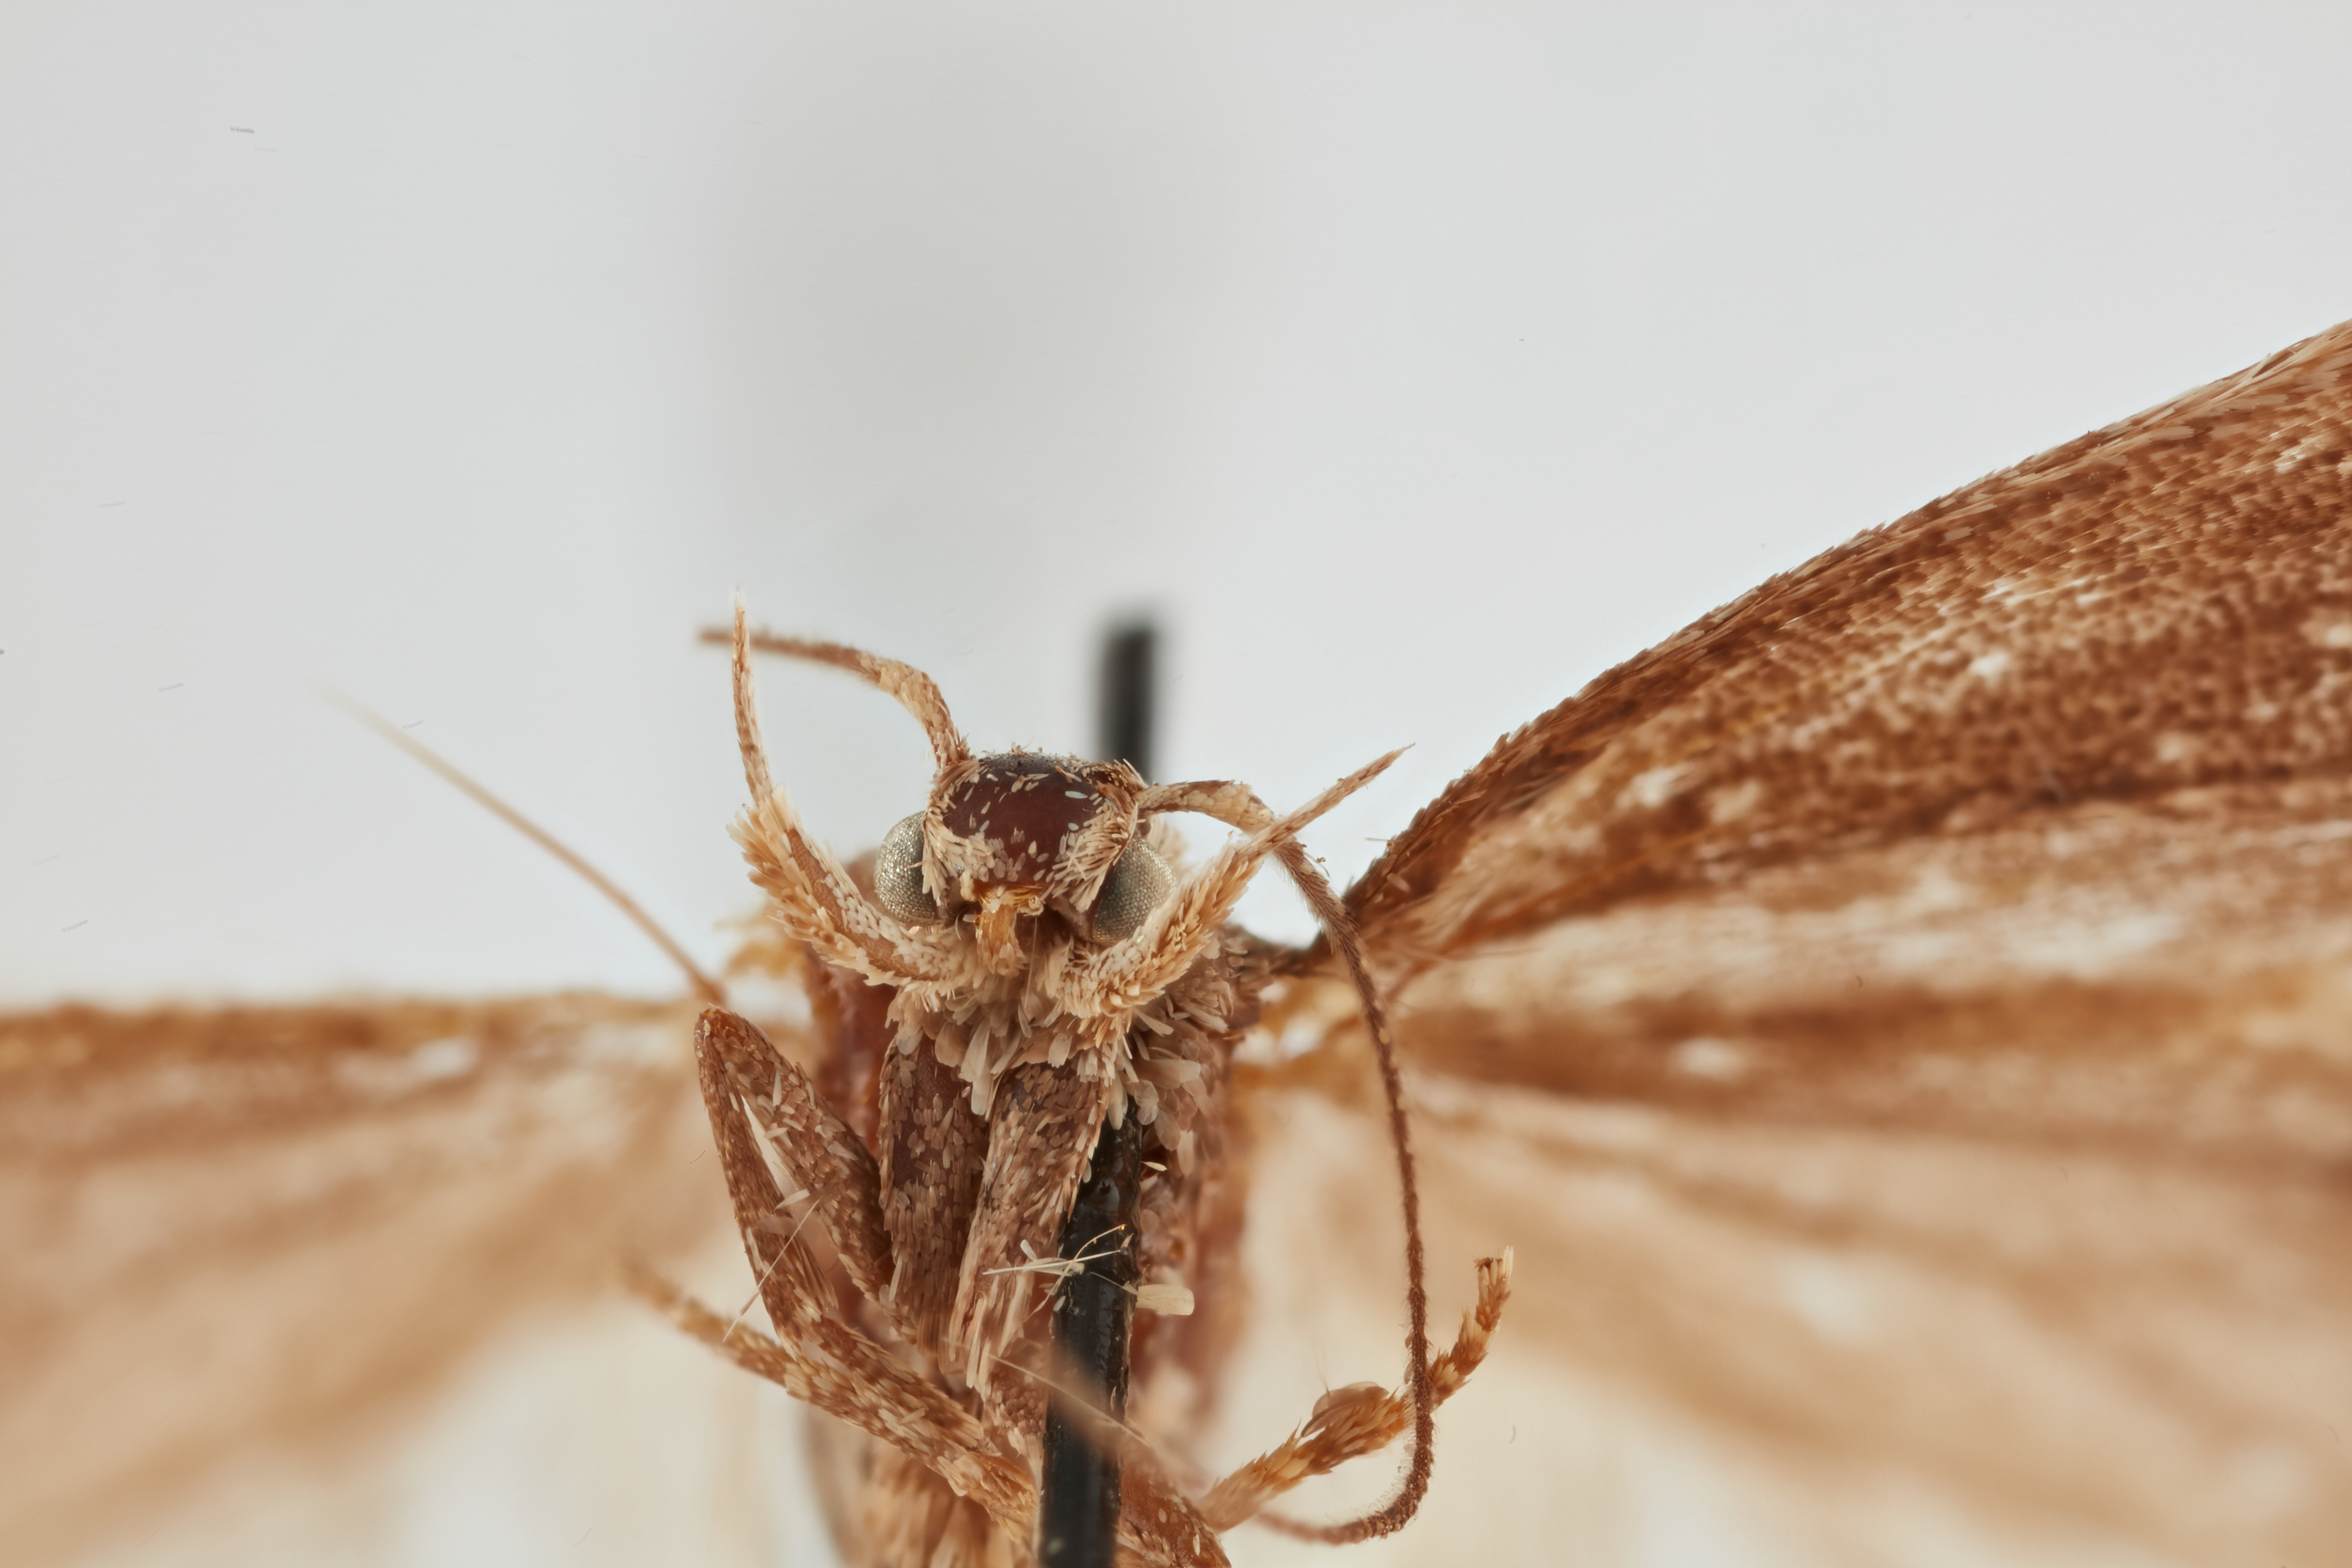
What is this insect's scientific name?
Scrobipalpopsis petasitis
